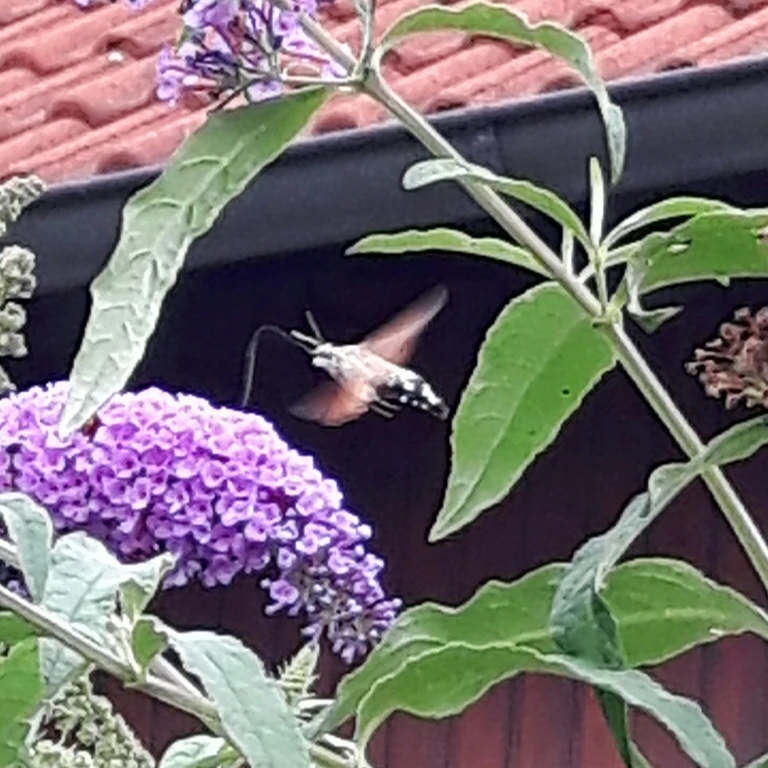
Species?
Macroglossum stellatarum
